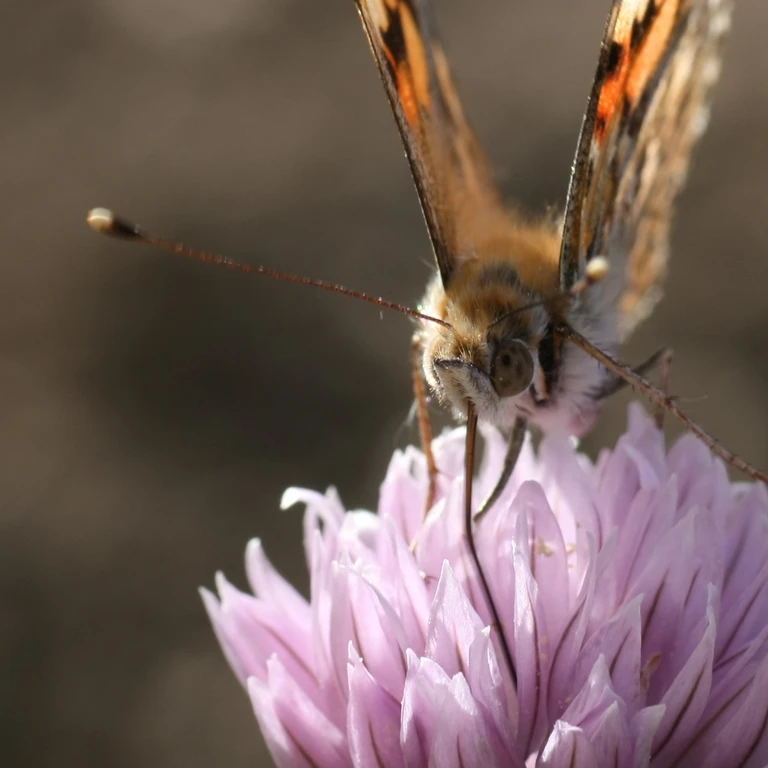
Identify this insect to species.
Vanessa cardui
